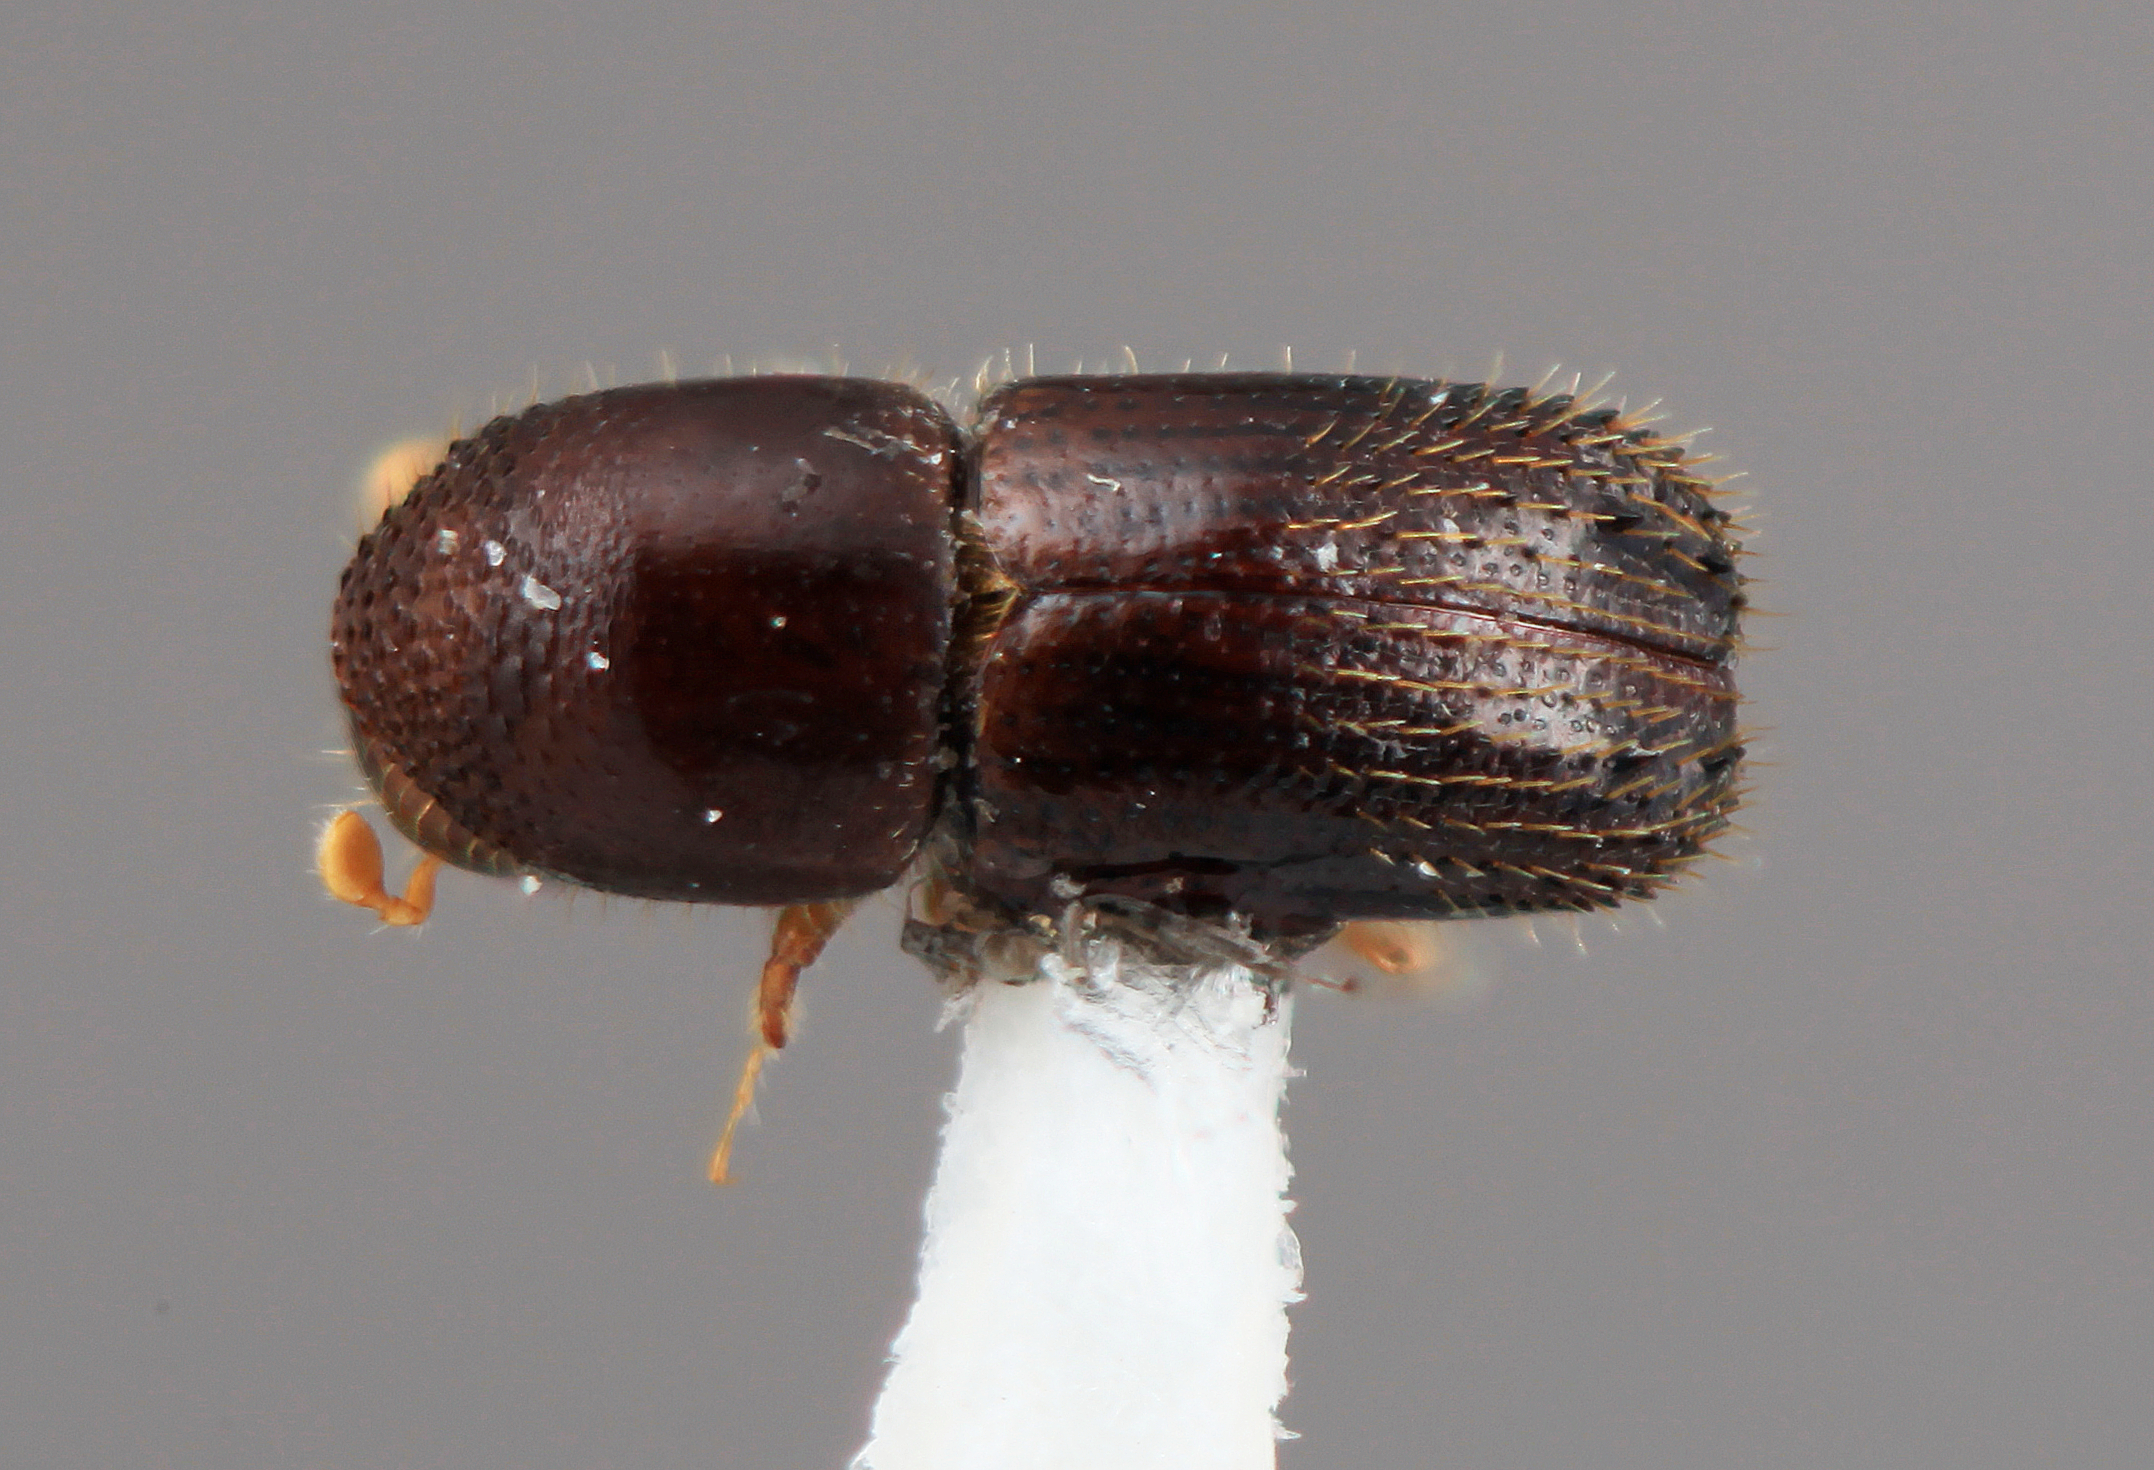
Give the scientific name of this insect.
Xyleborinus celatus
